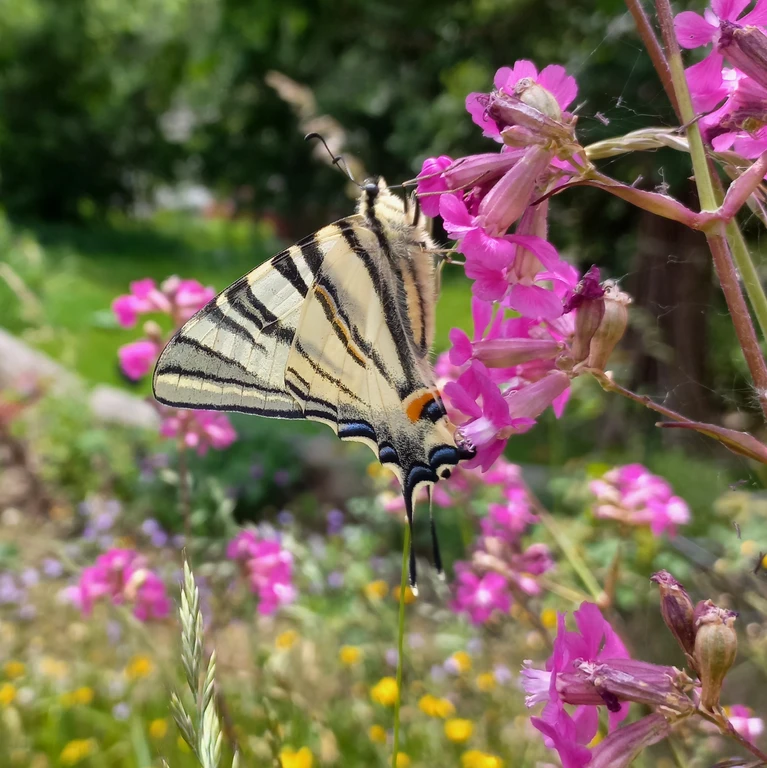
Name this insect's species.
Iphiclides podalirius
